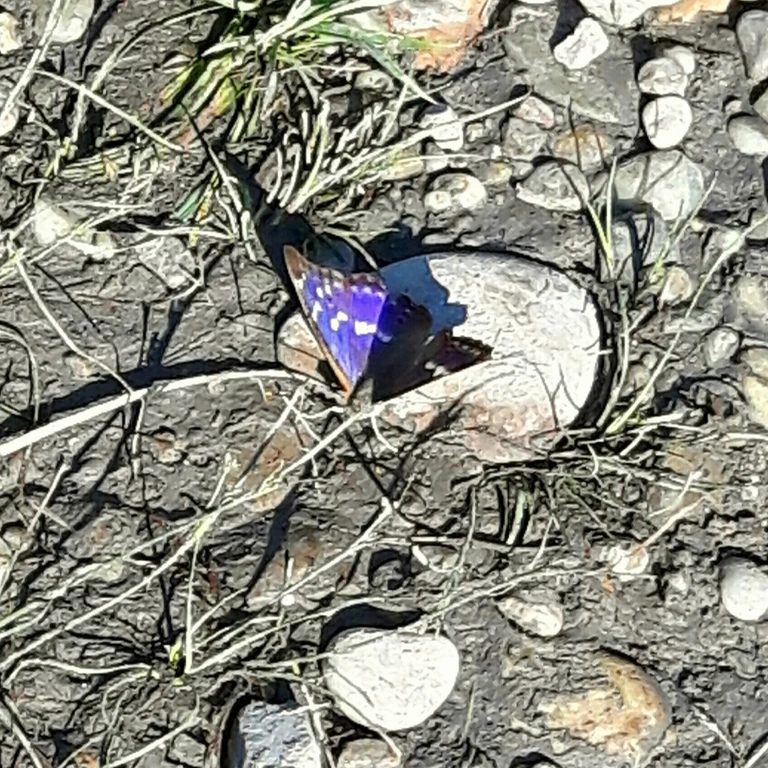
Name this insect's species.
Apatura ilia
